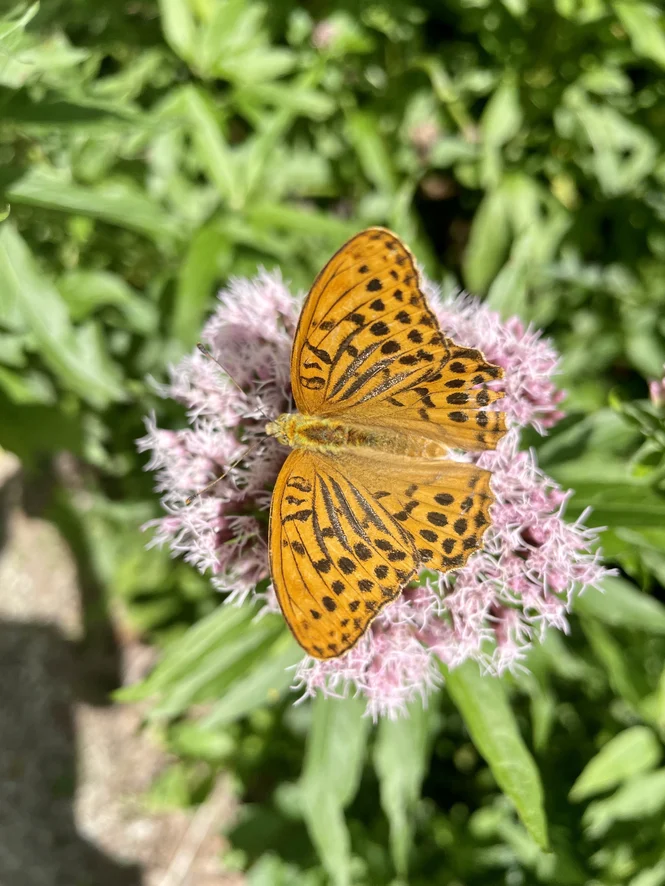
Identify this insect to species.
Argynnis paphia
